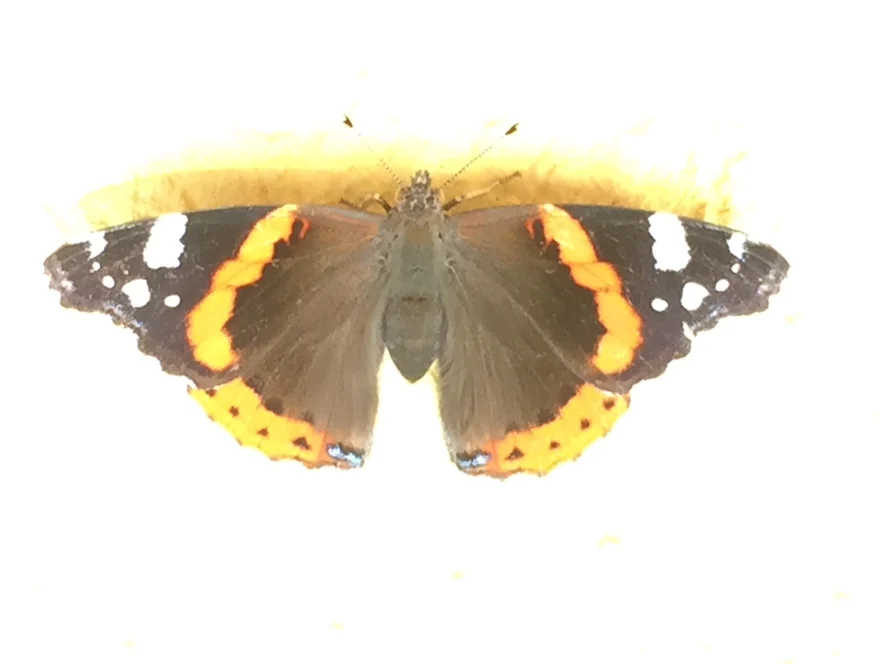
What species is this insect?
Vanessa atalanta
